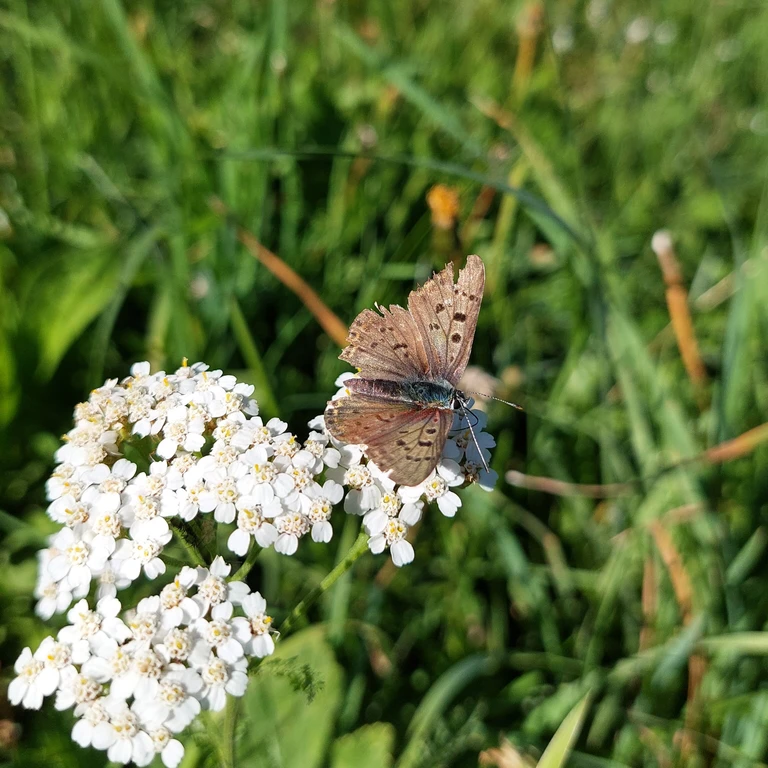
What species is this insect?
Lycaena tityrus (also Loweia tityrus)
